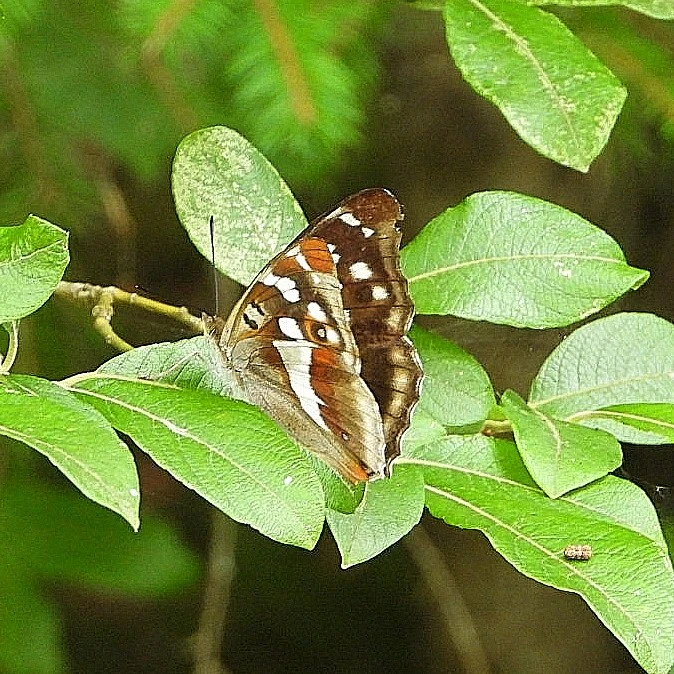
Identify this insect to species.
Apatura iris
